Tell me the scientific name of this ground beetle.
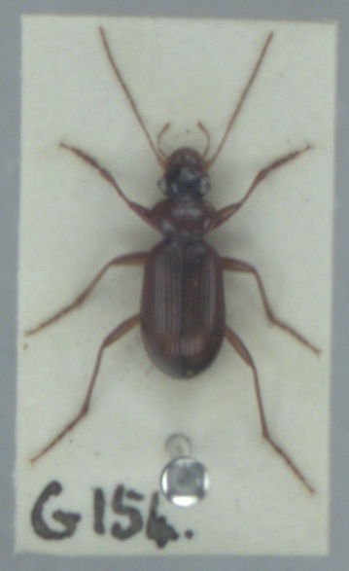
Leistus terminatus
